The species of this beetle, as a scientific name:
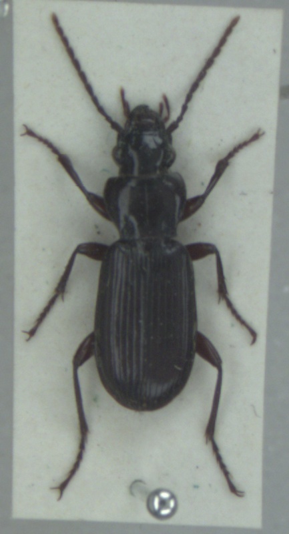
Pterostichus macer
